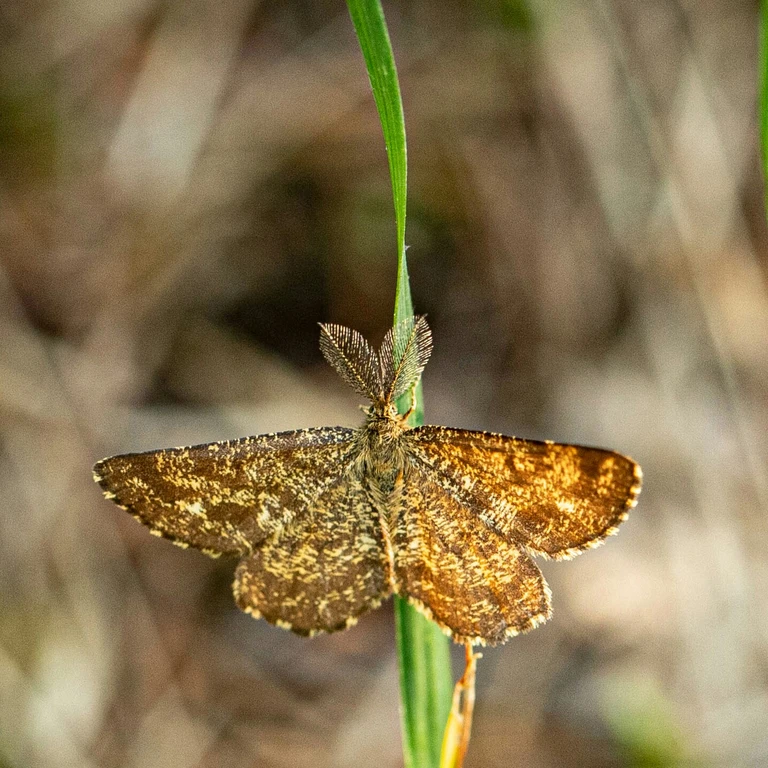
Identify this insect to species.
Ematurga atomaria
